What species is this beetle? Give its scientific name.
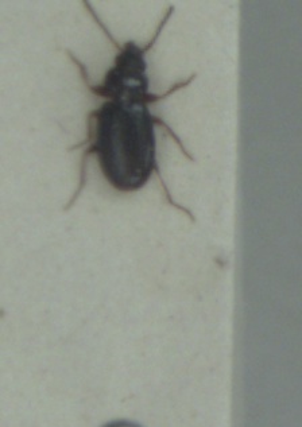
Bembidion obtusum
